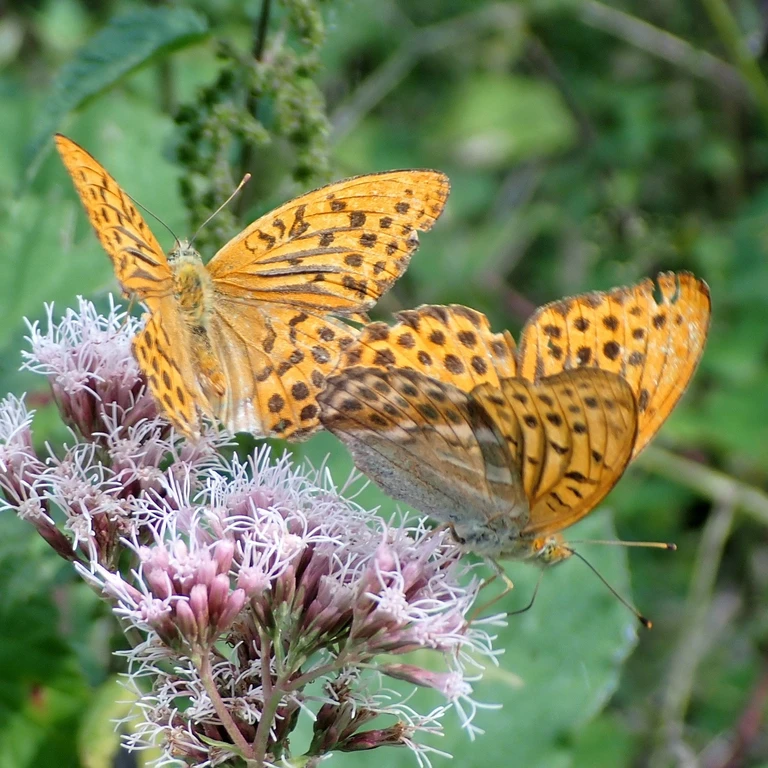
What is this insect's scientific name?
Argynnis paphia
